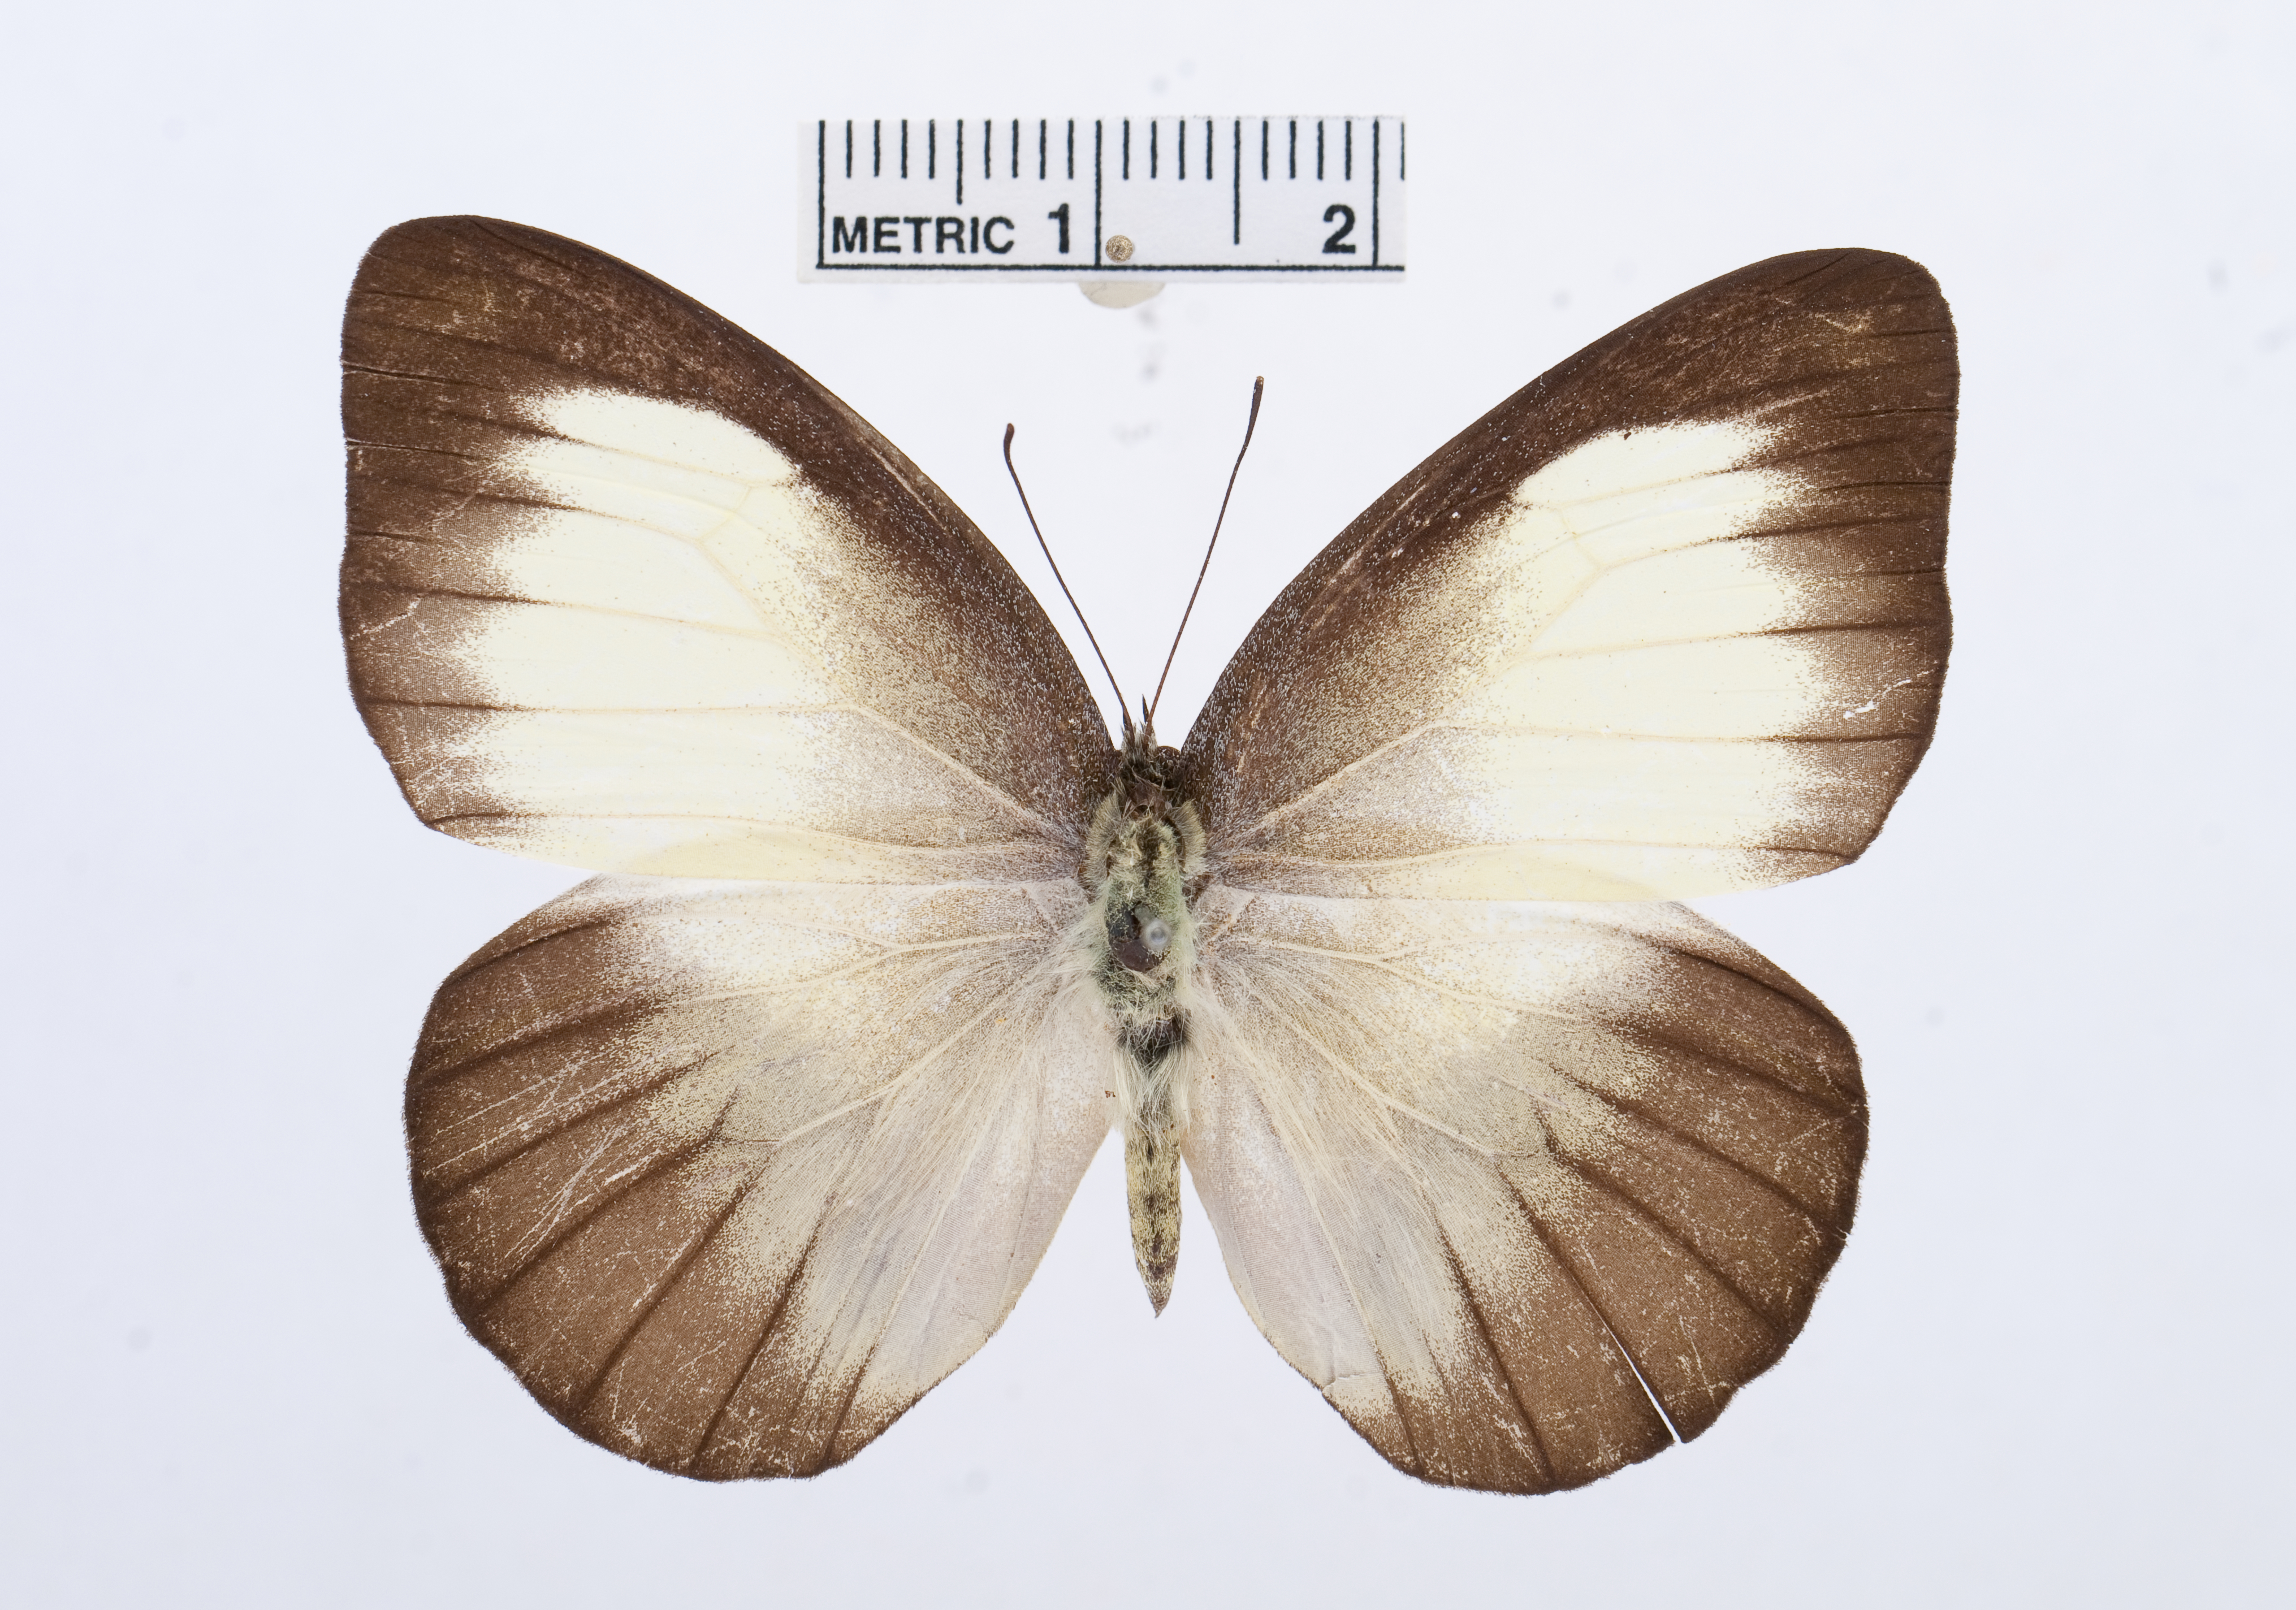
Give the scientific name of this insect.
Appias ada
